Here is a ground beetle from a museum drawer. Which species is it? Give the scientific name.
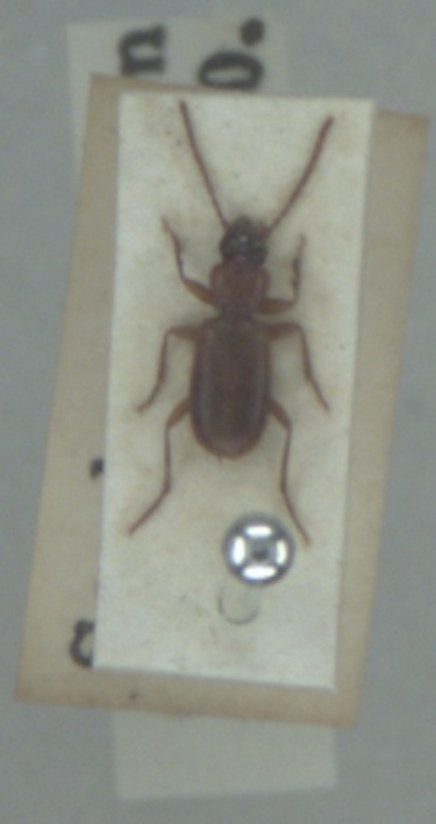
Trechoblemus micros
